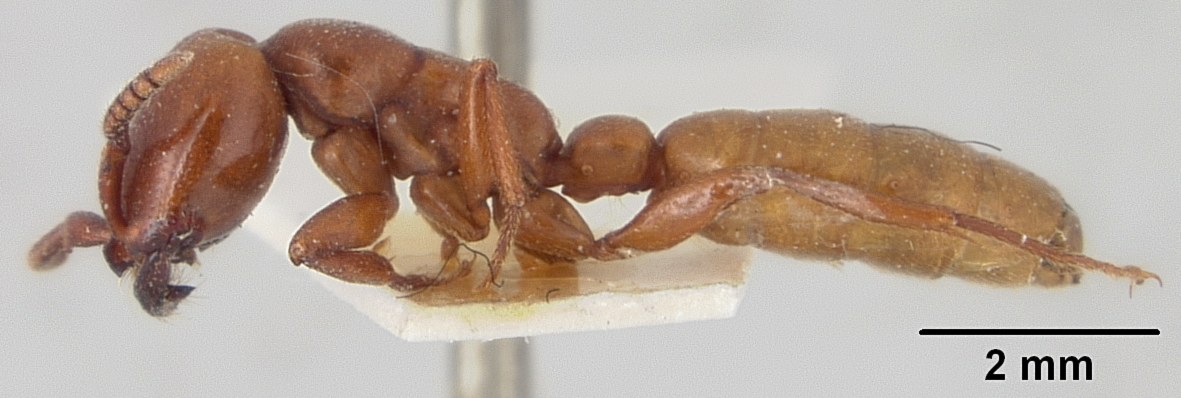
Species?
Dorylus fulvus
